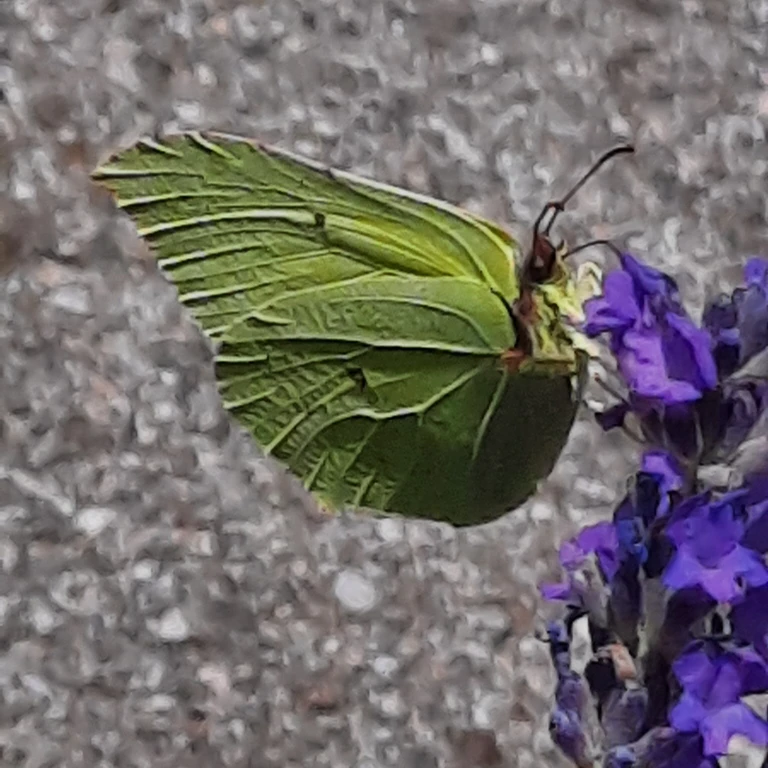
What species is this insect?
Gonepteryx rhamni
